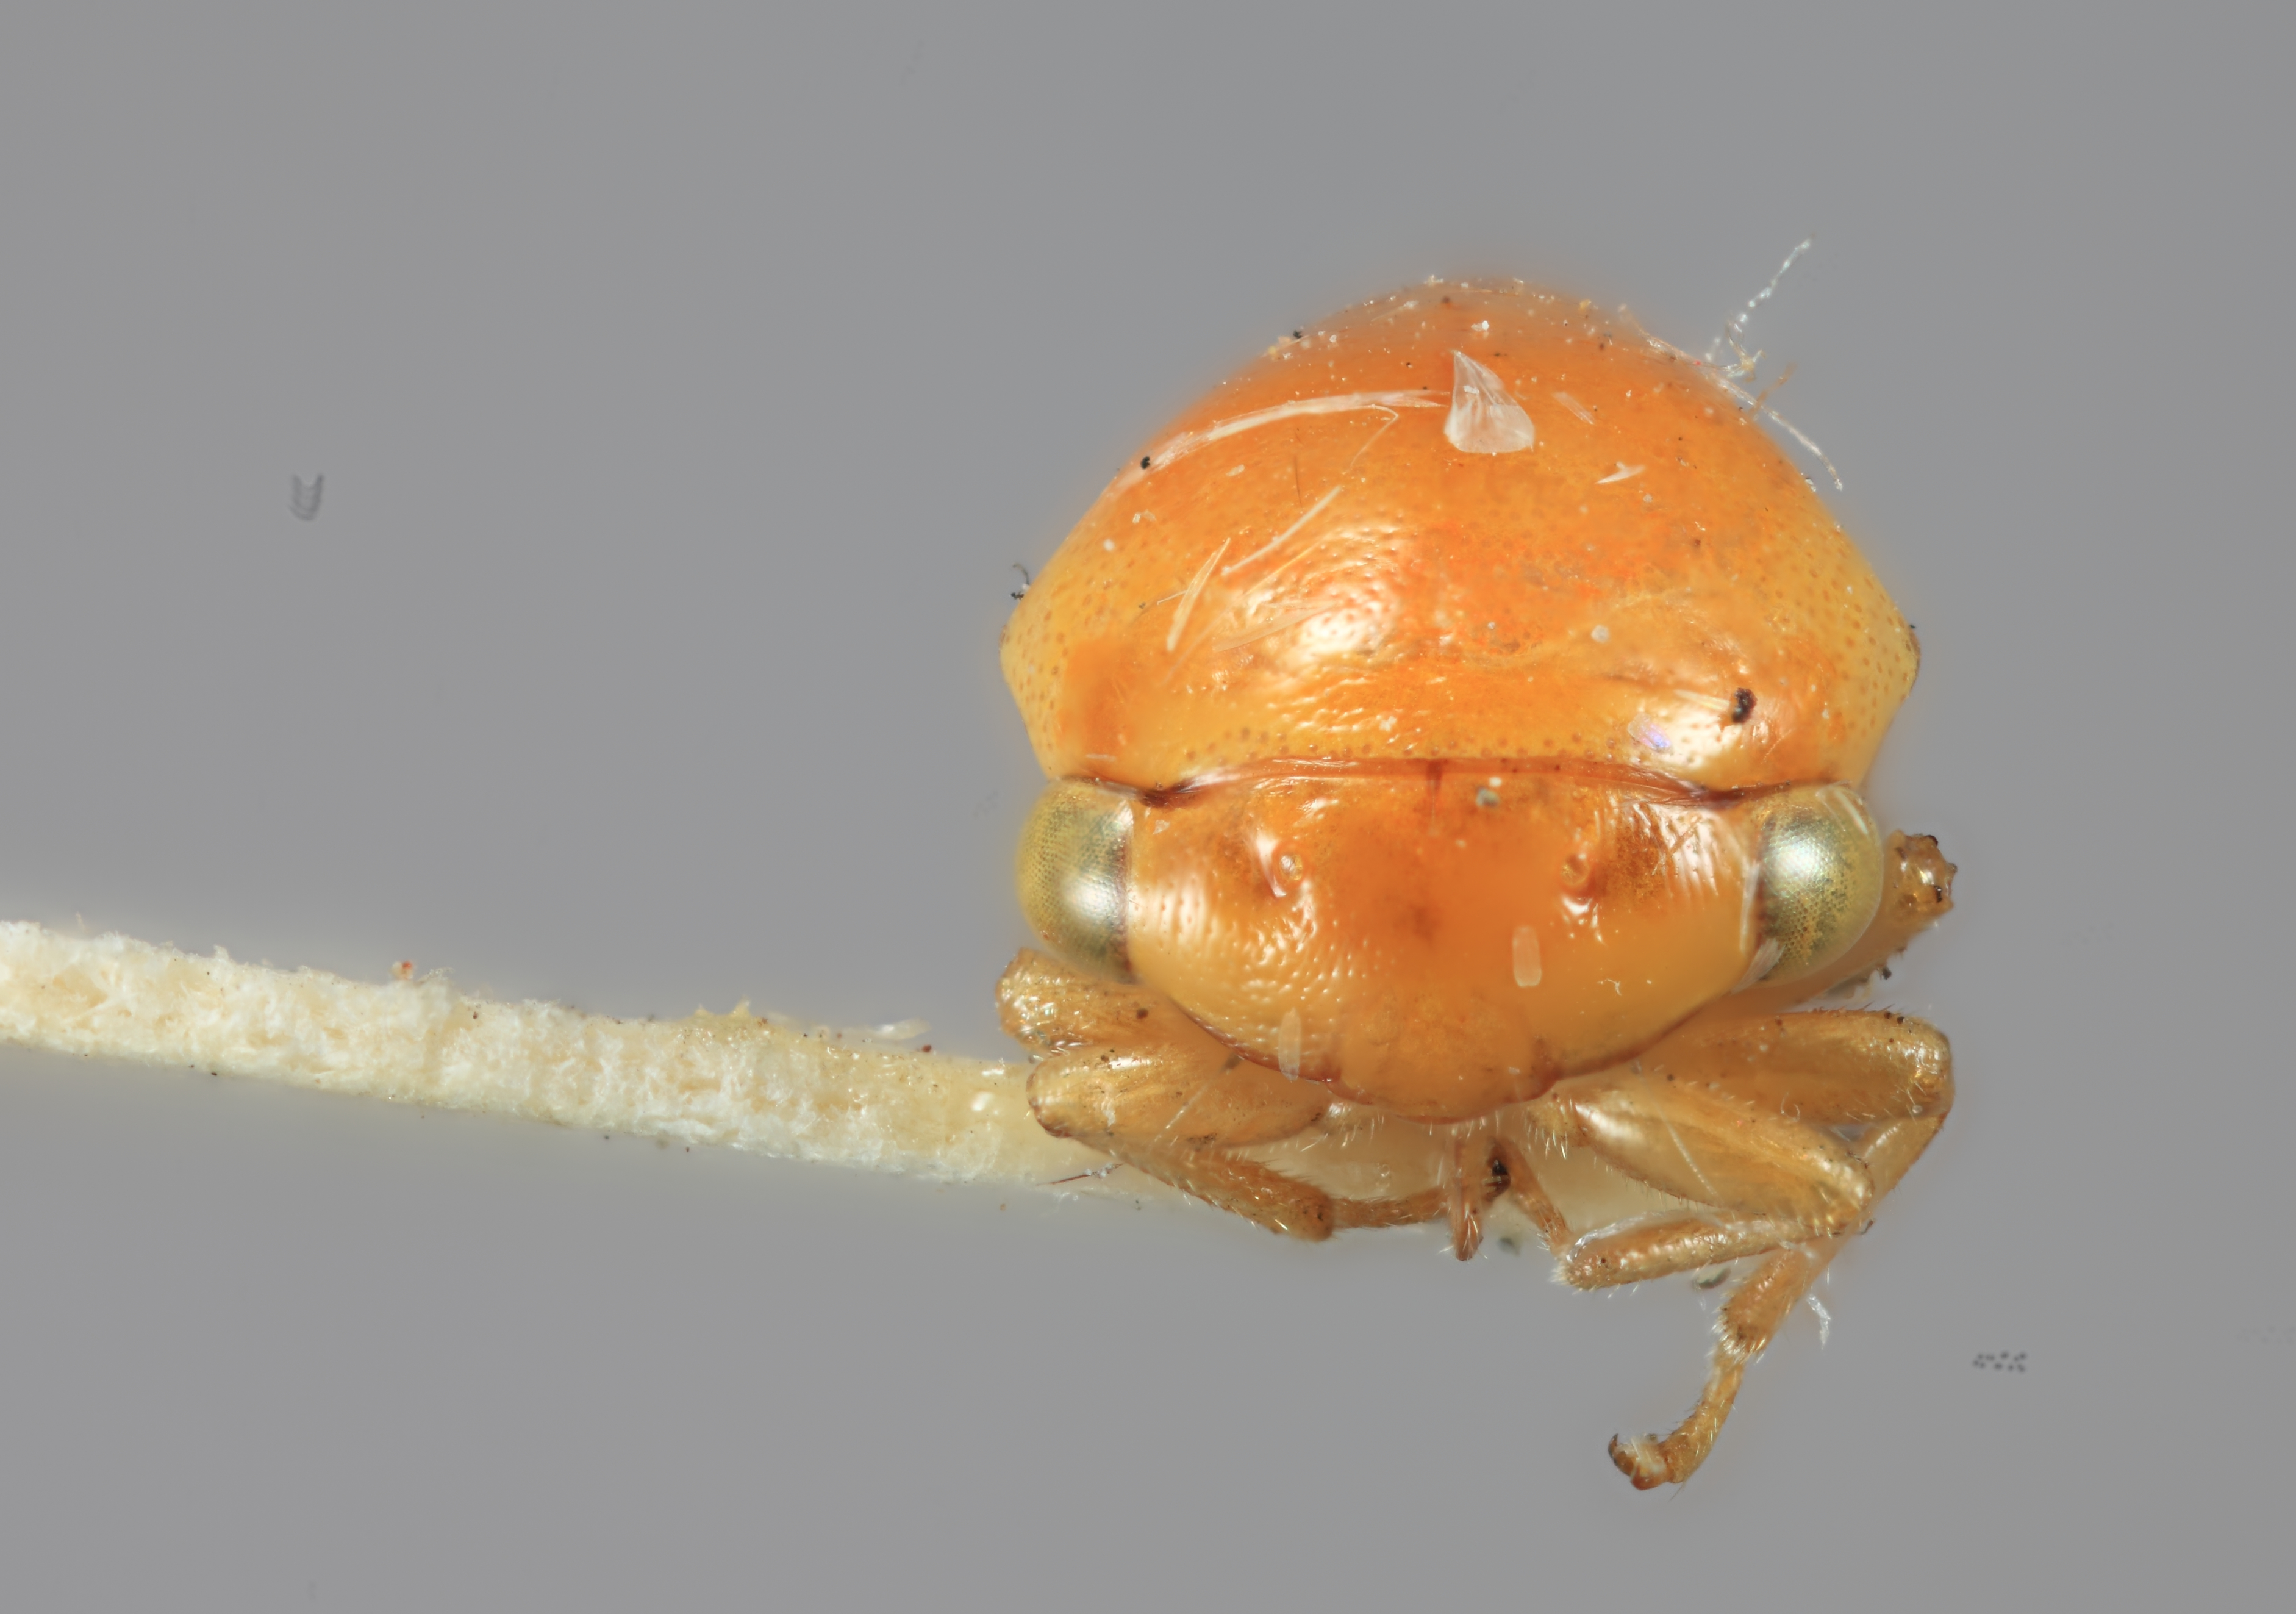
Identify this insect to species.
Acutalis inornata
